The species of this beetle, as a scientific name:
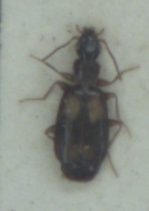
Calodromius spilotus
